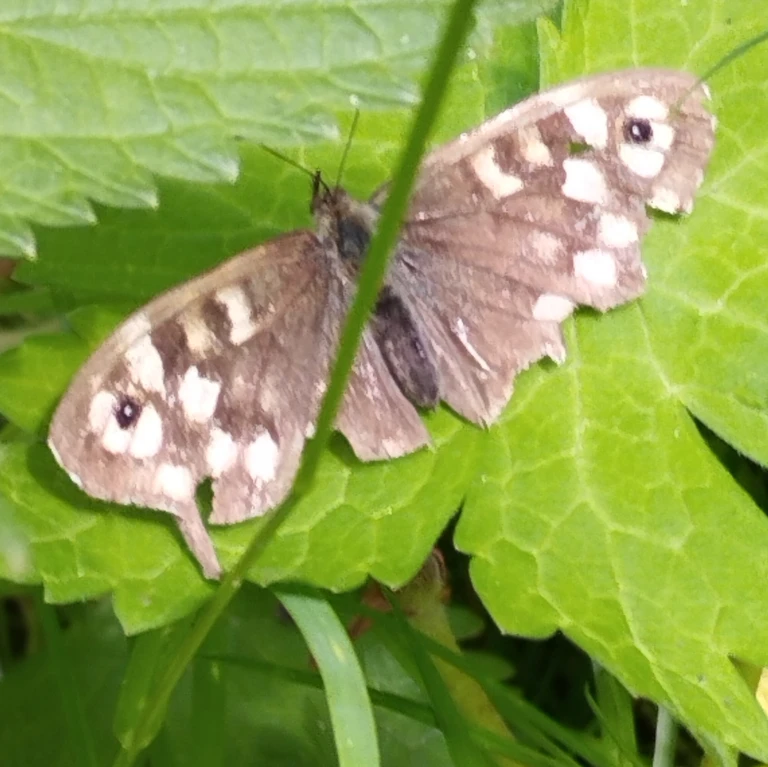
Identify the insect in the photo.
Pararge aegeria
